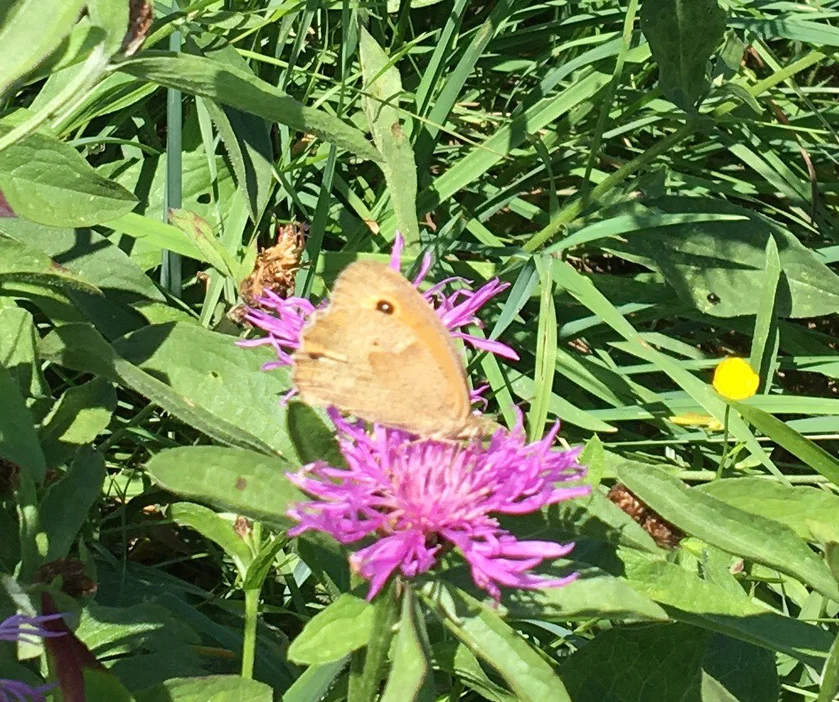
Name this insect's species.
Maniola jurtina
